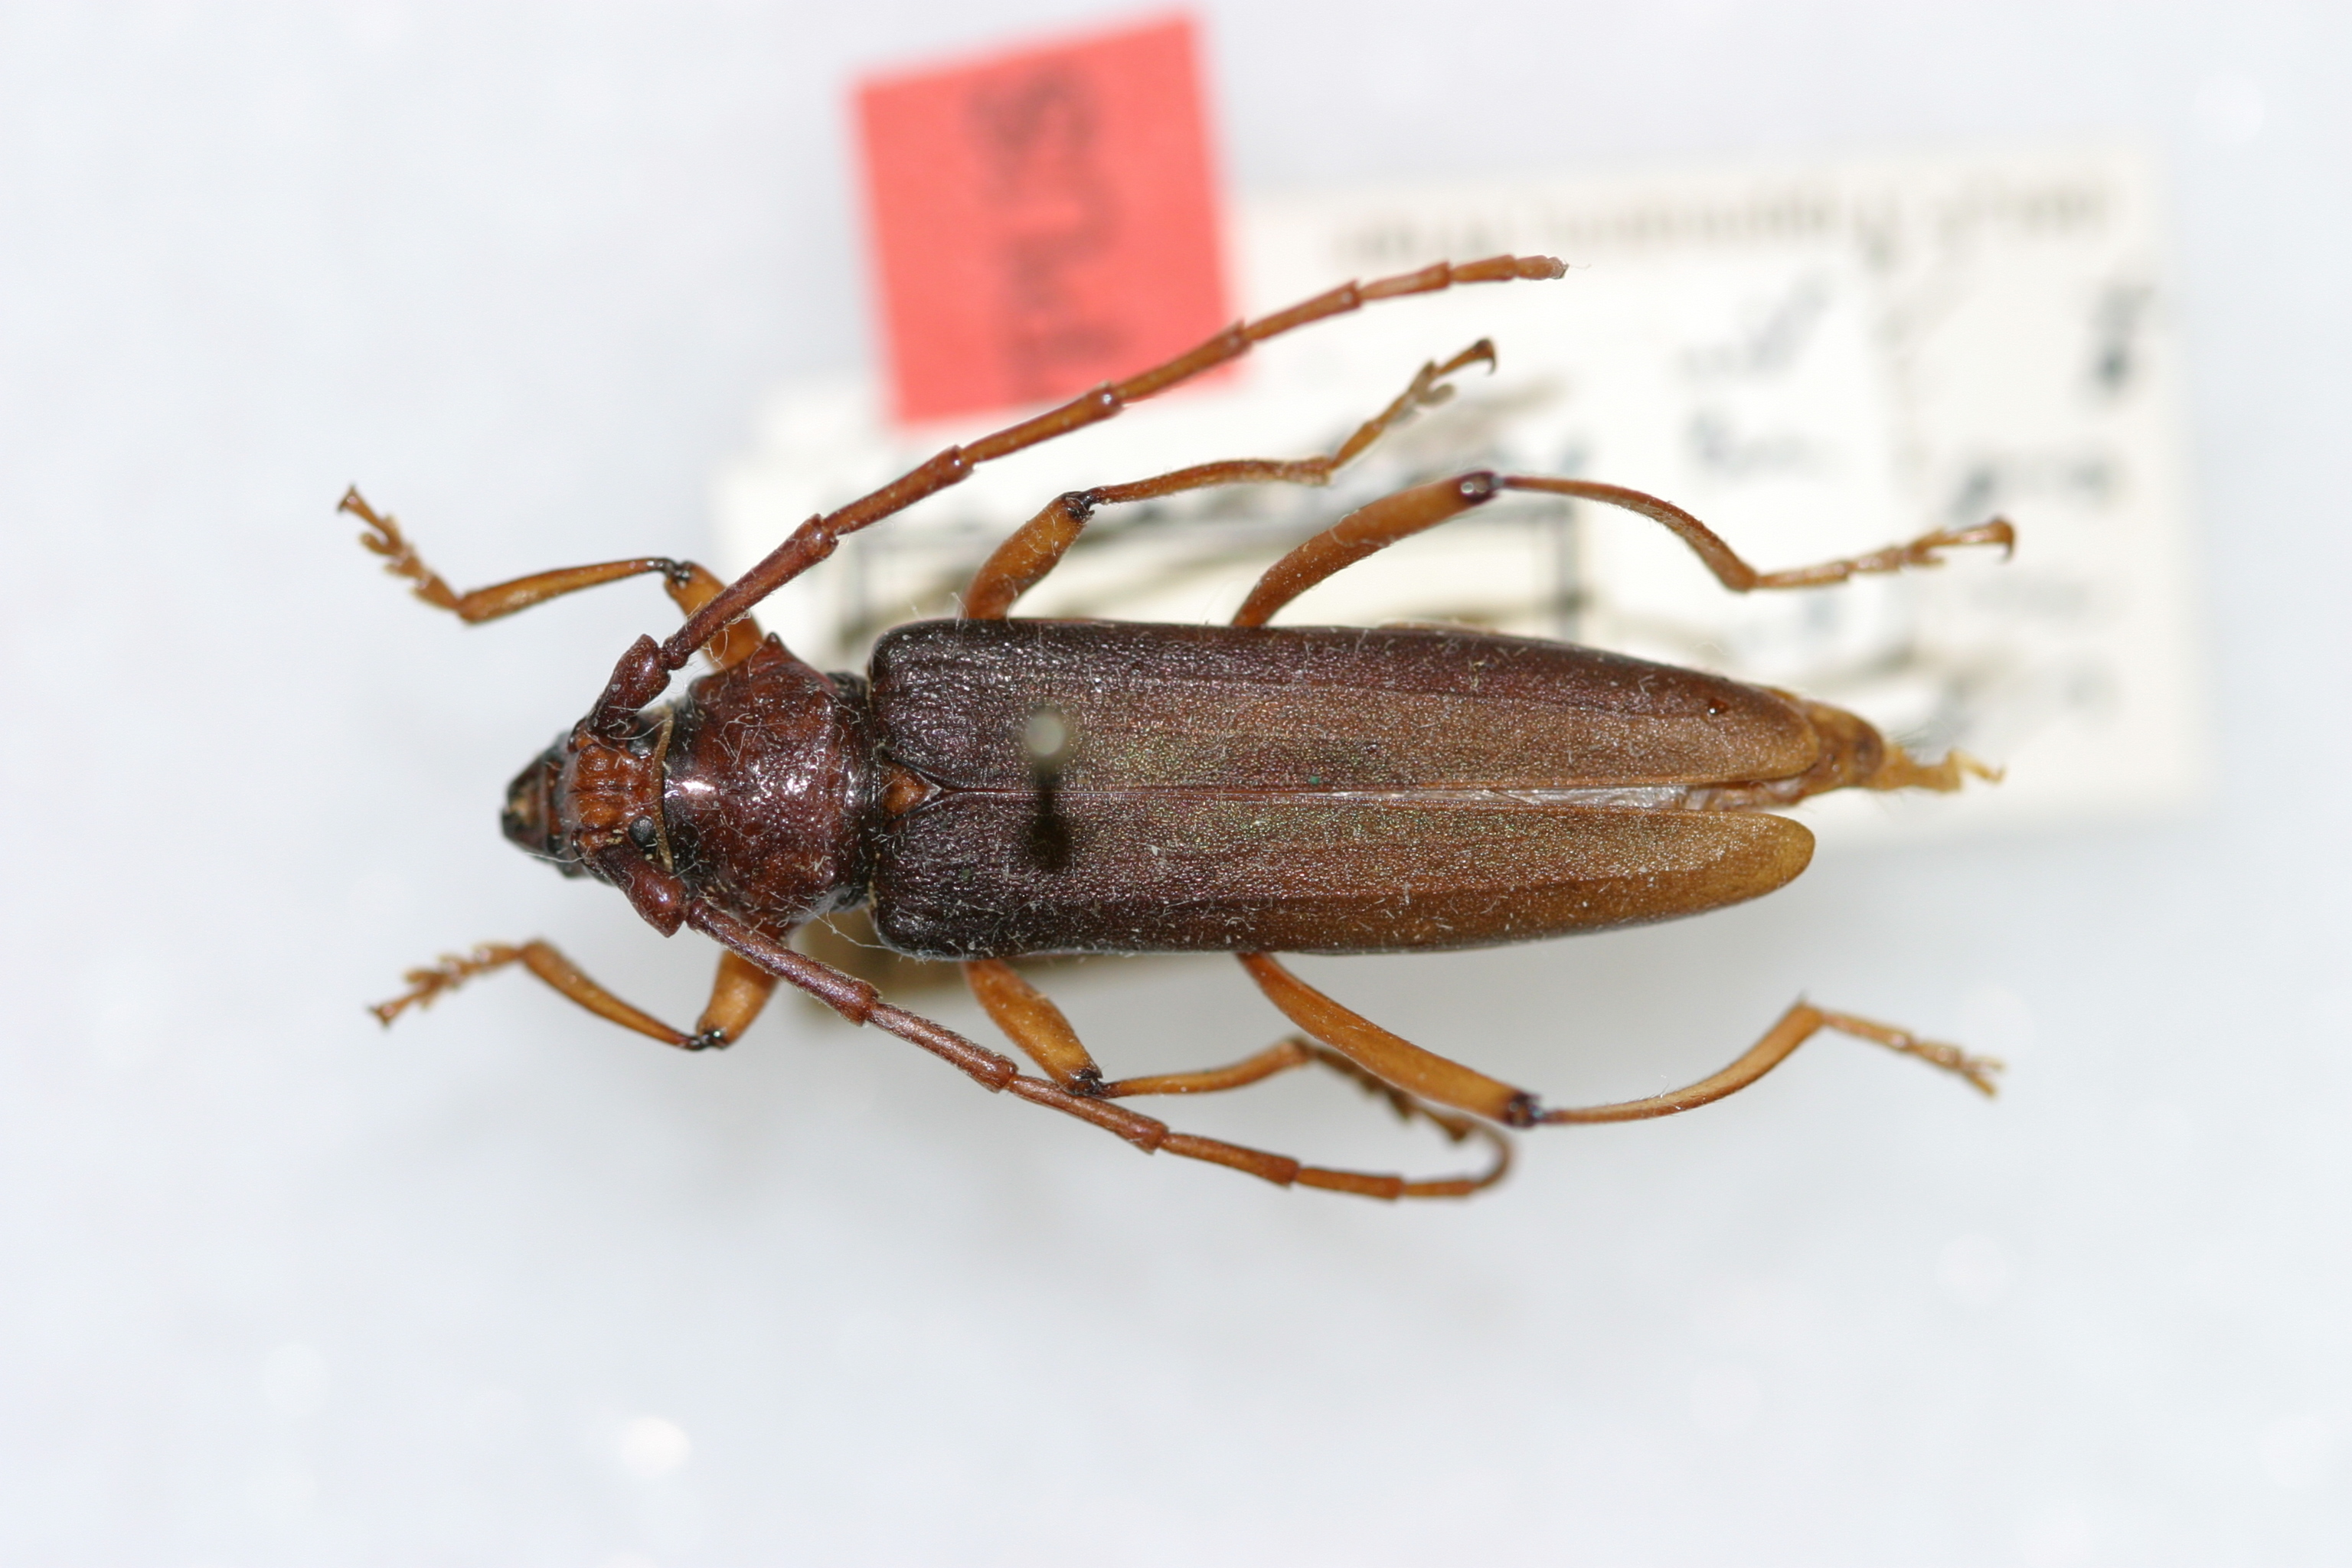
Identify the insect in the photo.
Aromia moschata
